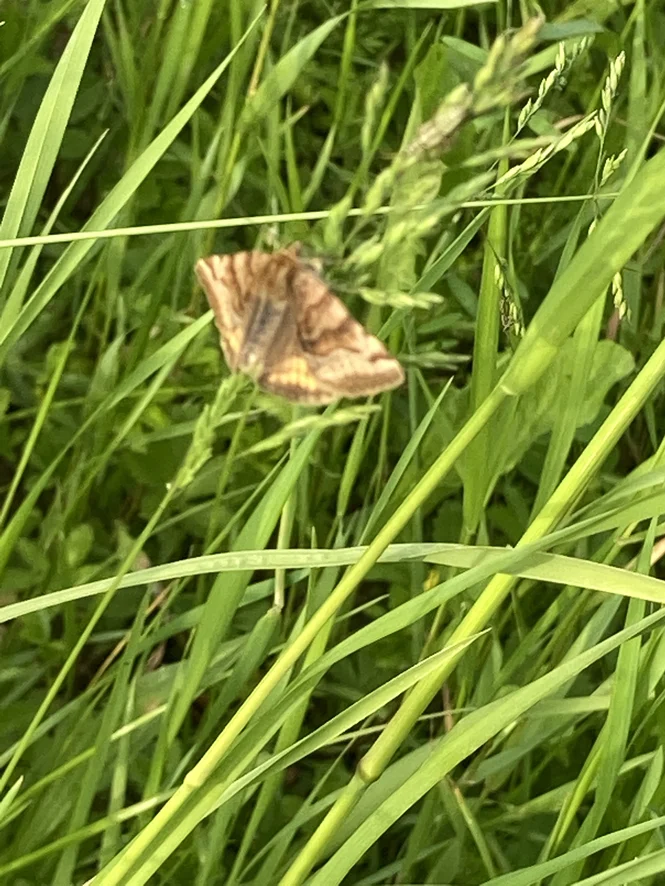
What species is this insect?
Euclidia glyphica
